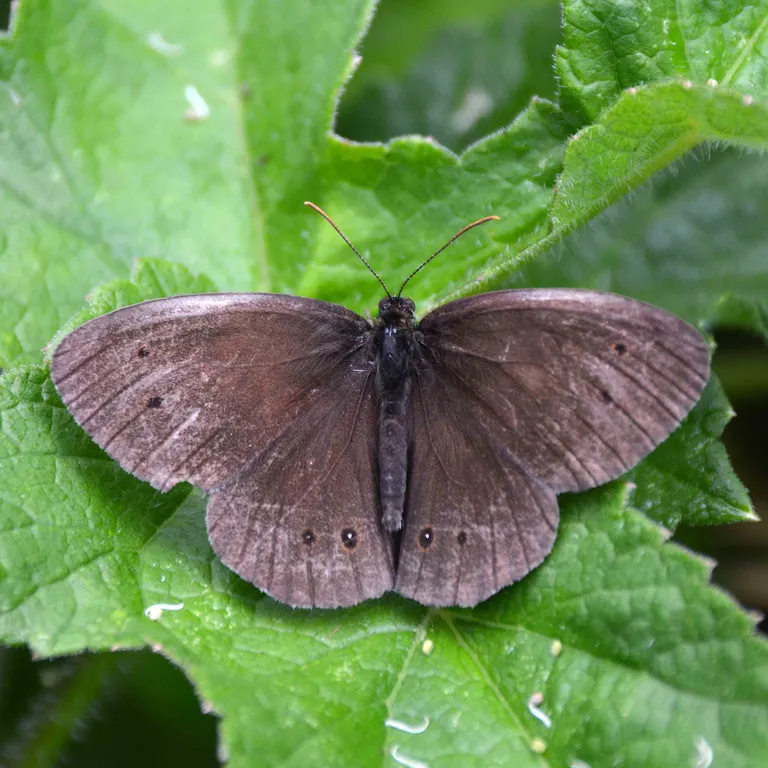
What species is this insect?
Aphantopus hyperantus
